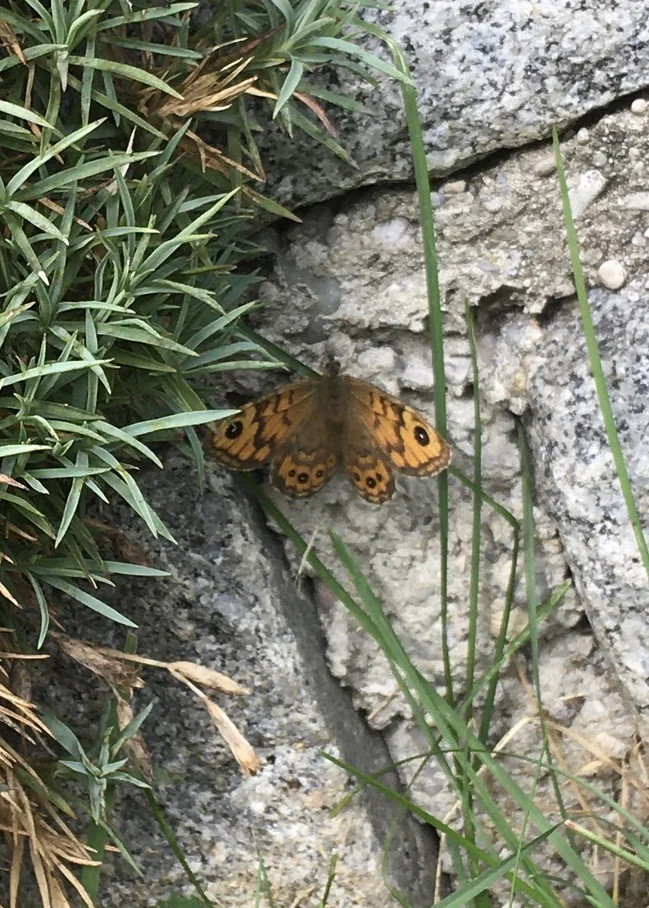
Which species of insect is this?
Lasiommata megera (also Pararge megera)
